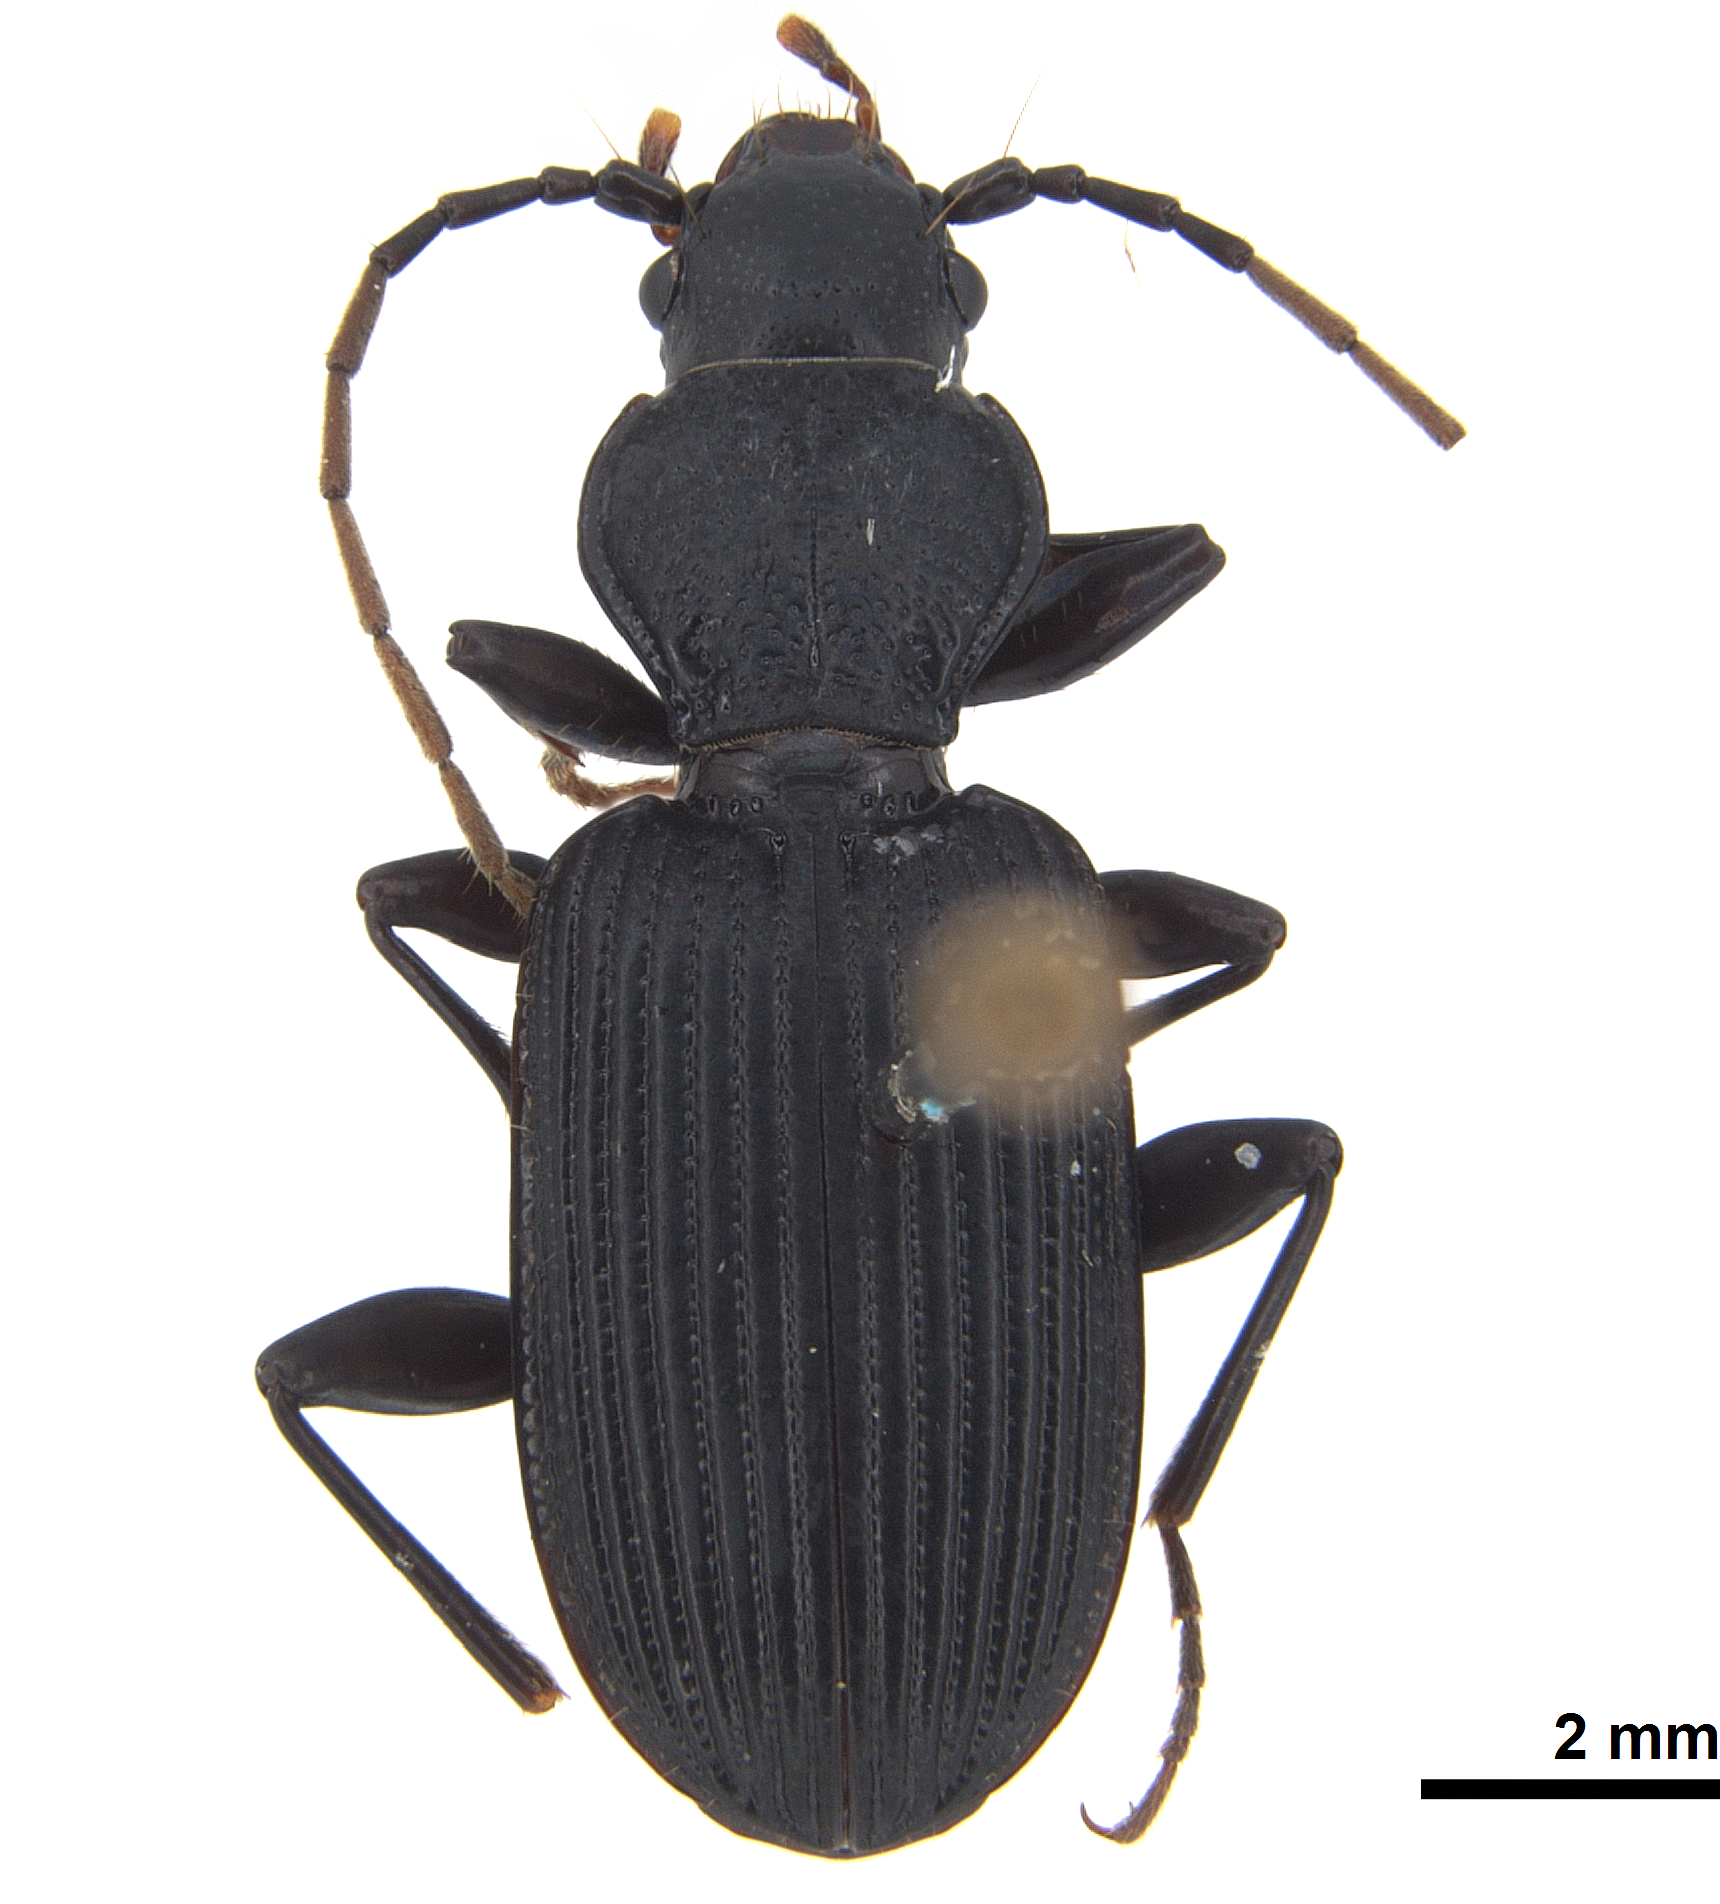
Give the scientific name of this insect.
Melaenus piger
